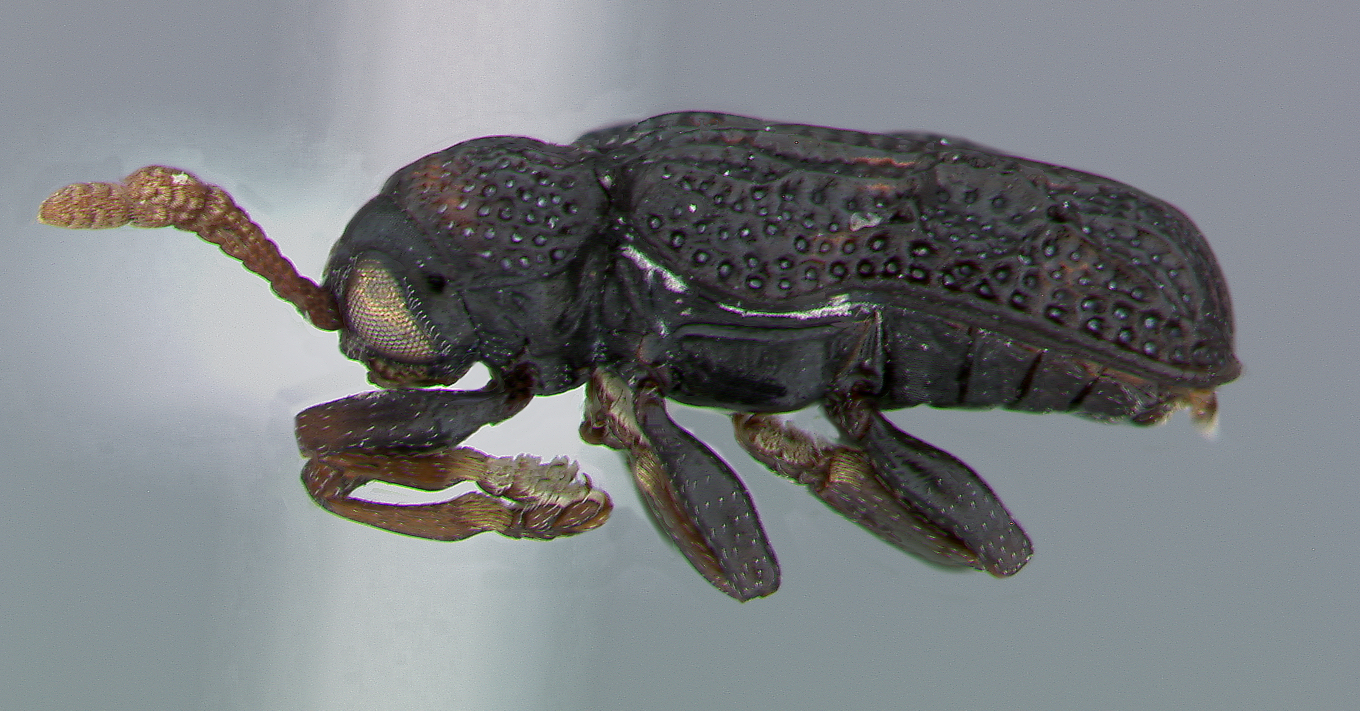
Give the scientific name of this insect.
Bruchia armata
